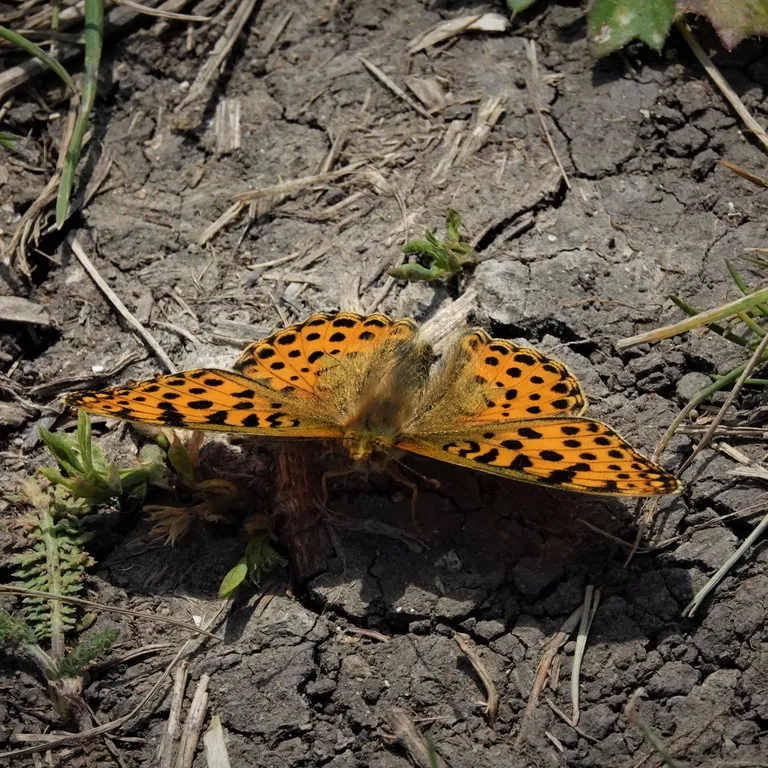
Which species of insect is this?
Issoria lathonia
